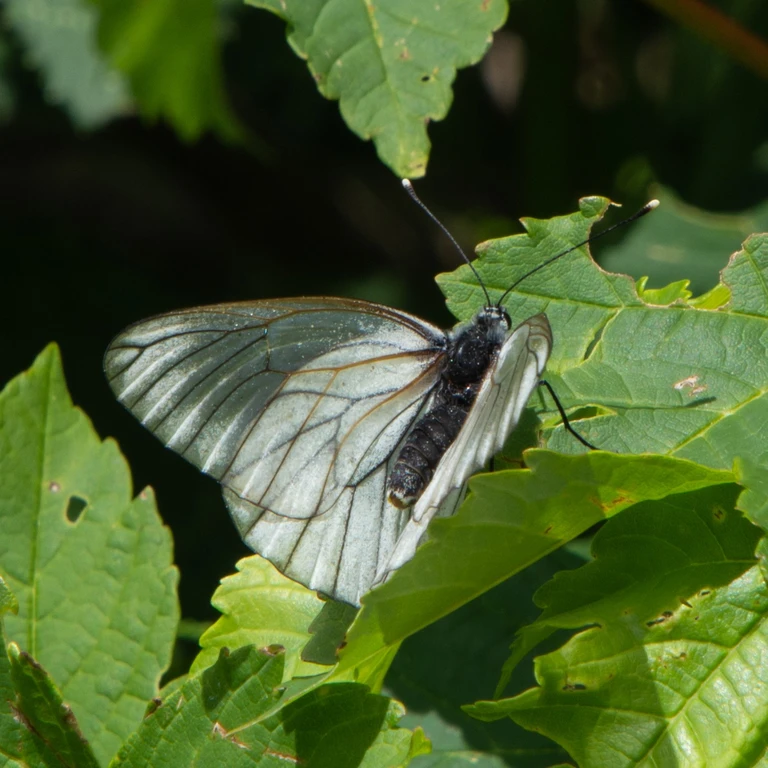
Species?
Aporia crataegi
